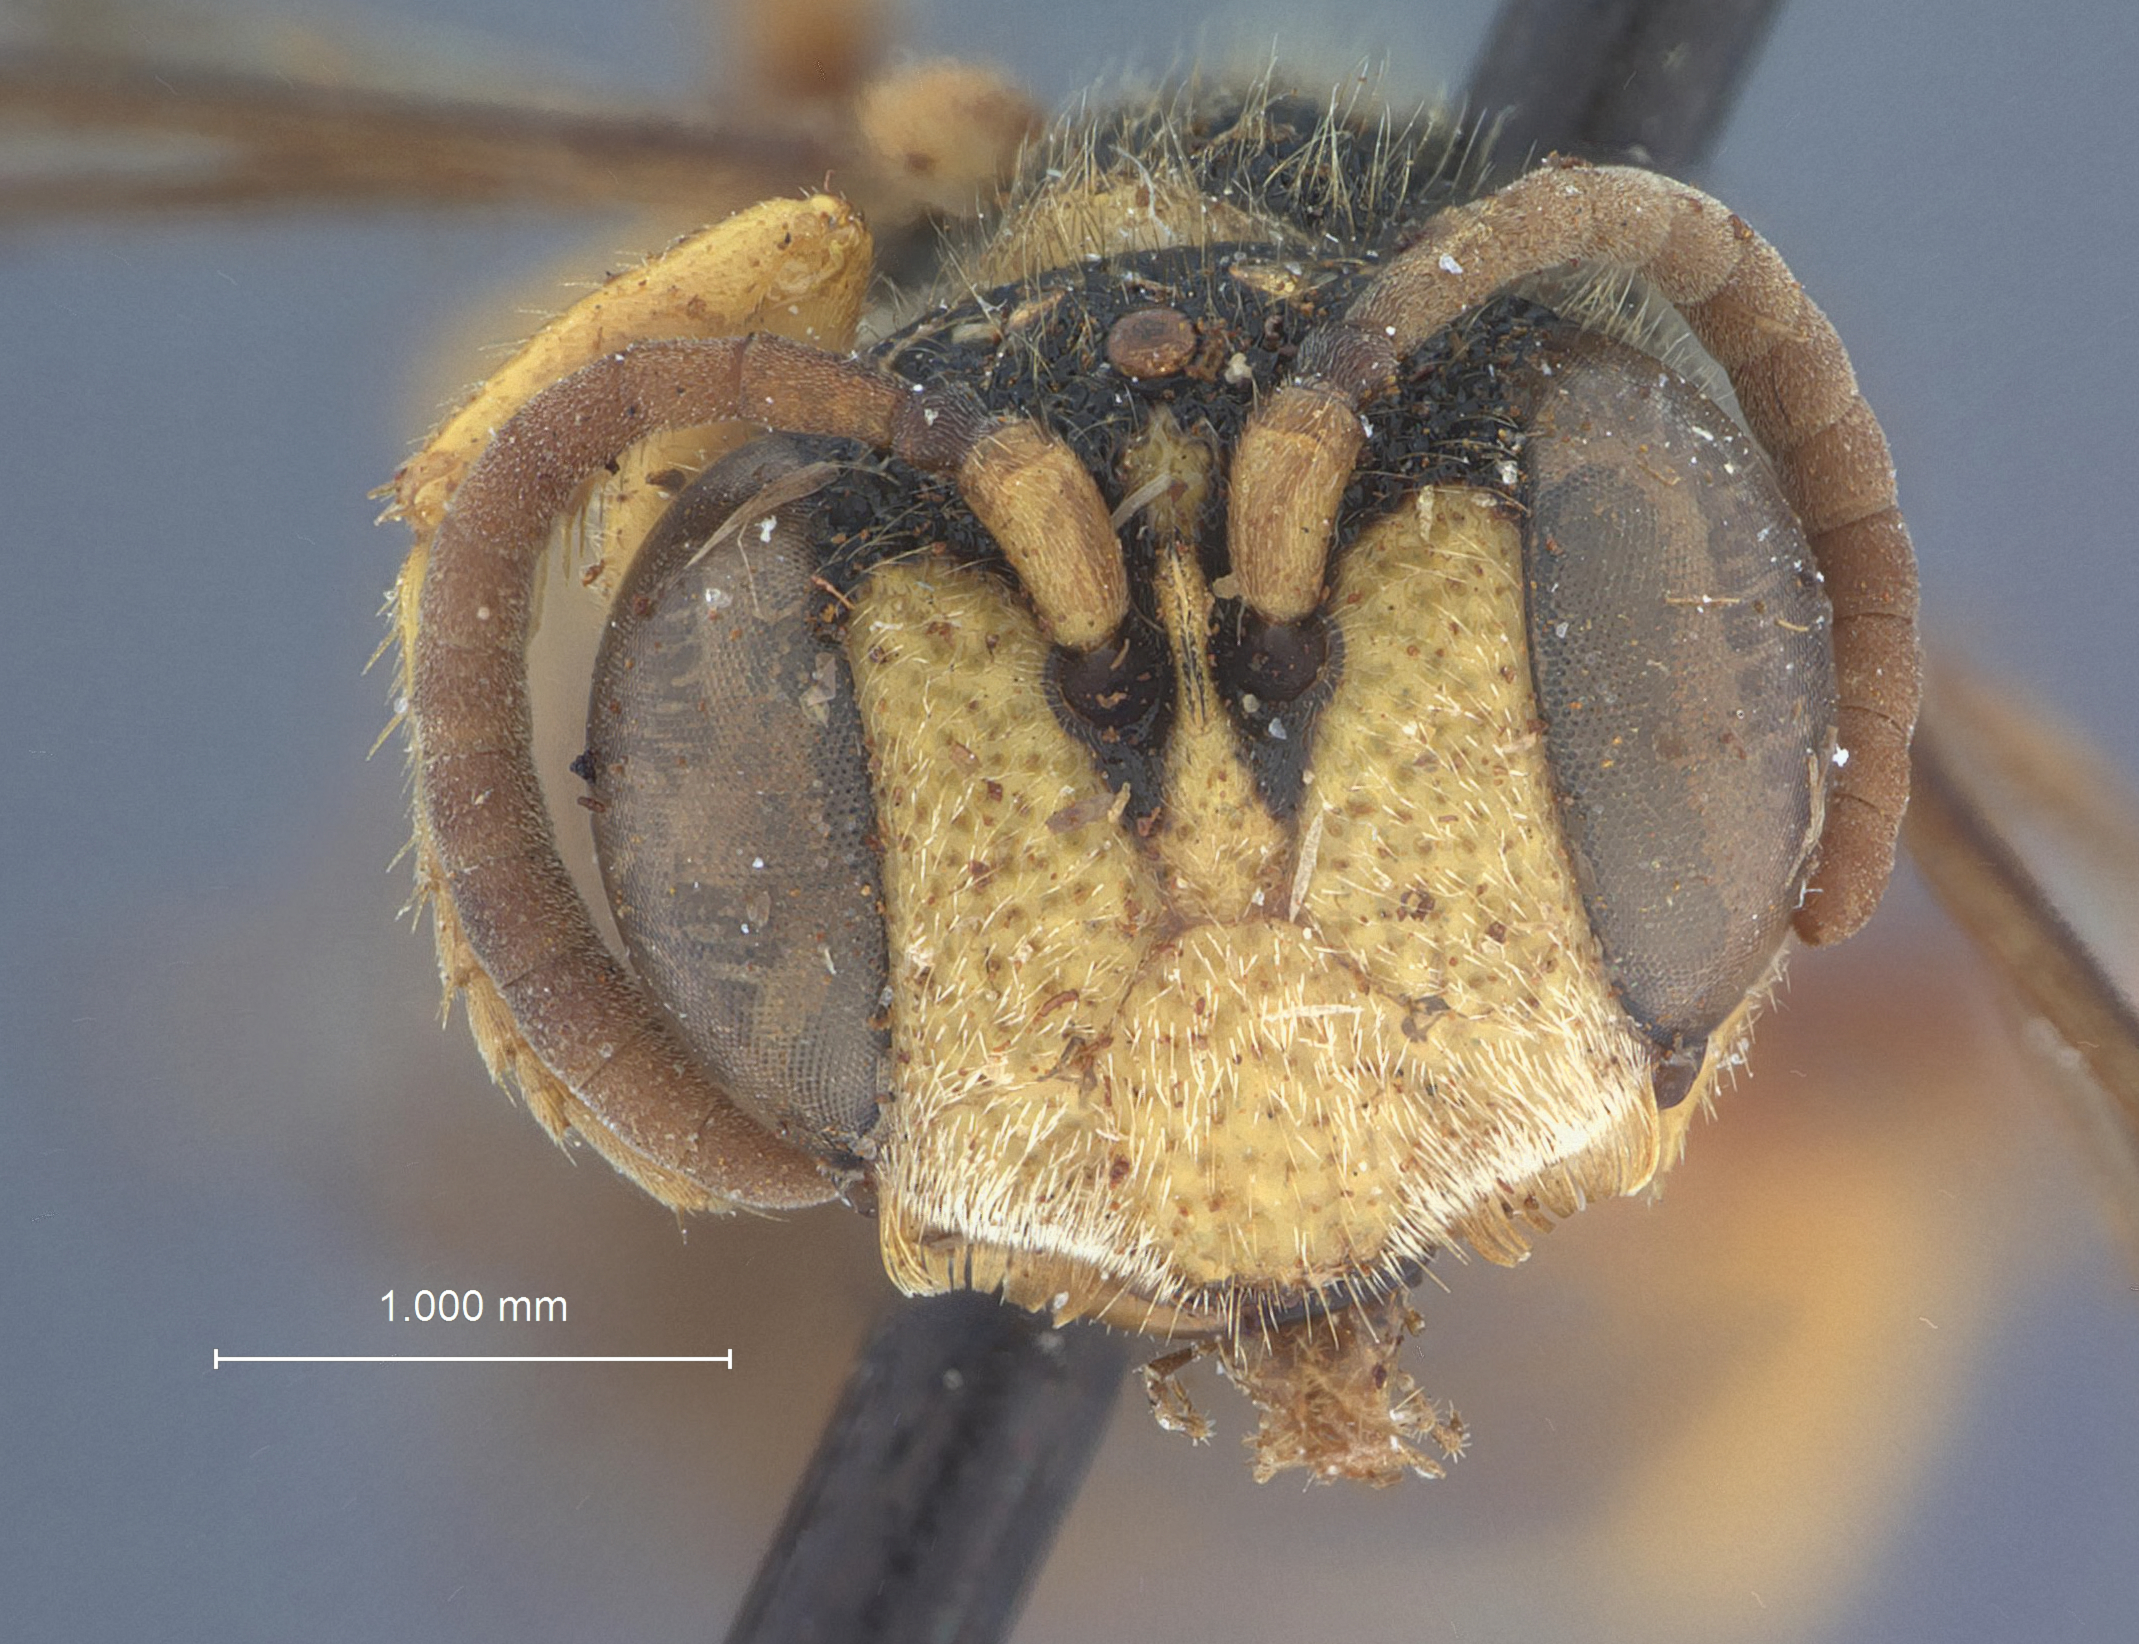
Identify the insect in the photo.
Cerceris inslicola
